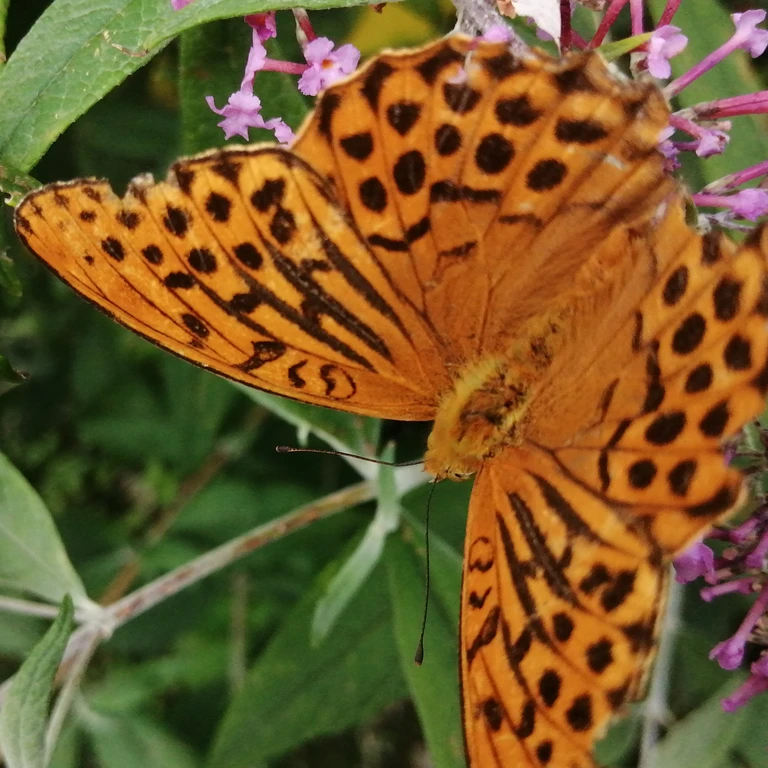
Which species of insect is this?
Argynnis paphia
